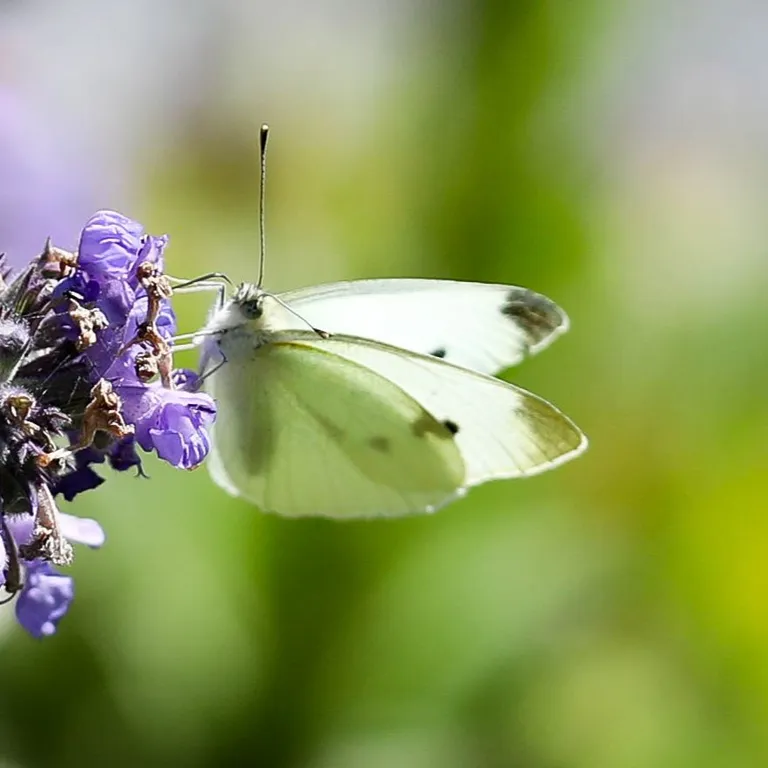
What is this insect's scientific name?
Pieris rapae
